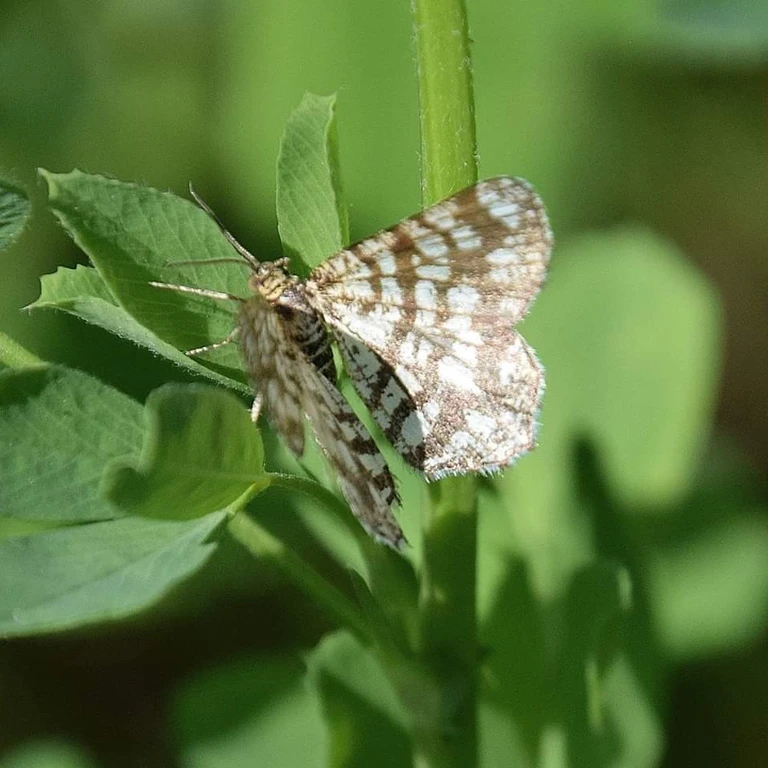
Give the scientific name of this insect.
Chiasmia clathrata
